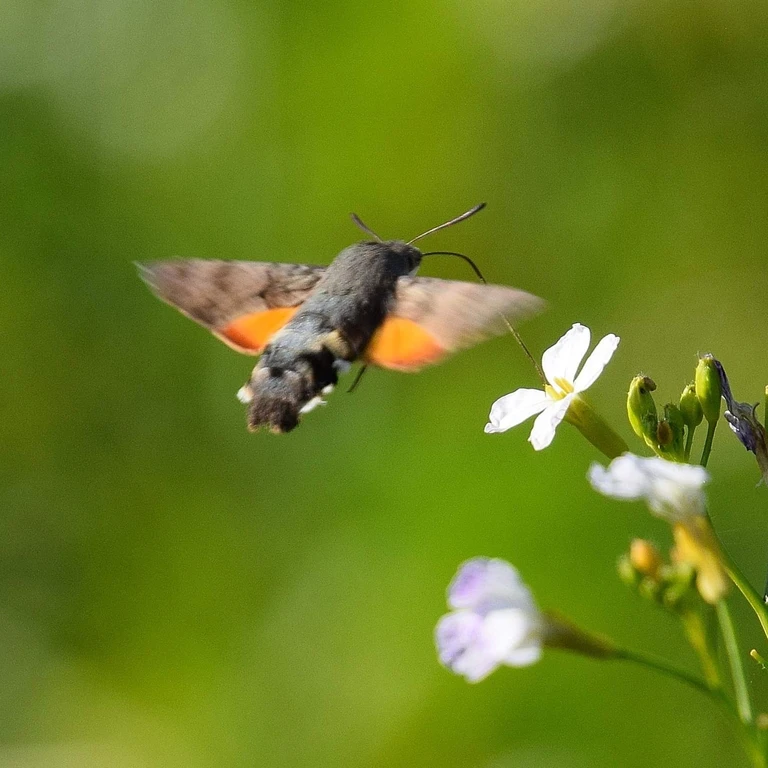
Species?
Macroglossum stellatarum
